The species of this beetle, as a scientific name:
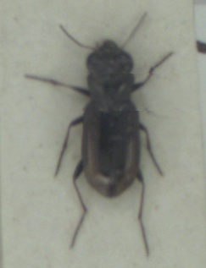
Notiophilus biguttatus
